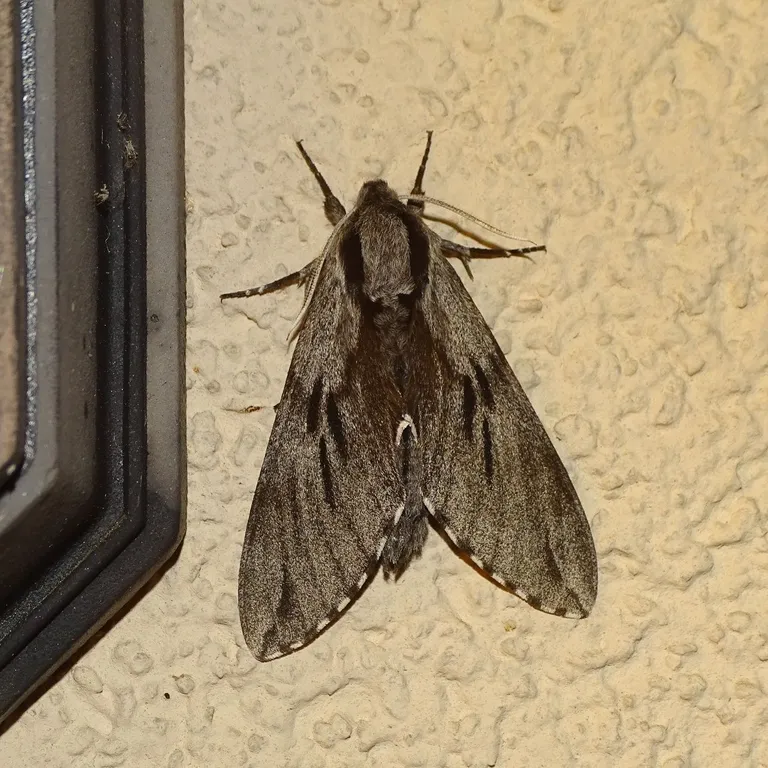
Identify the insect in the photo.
Sphinx pinastri
